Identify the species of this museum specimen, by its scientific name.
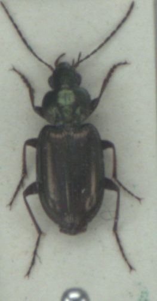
Agonum muelleri
